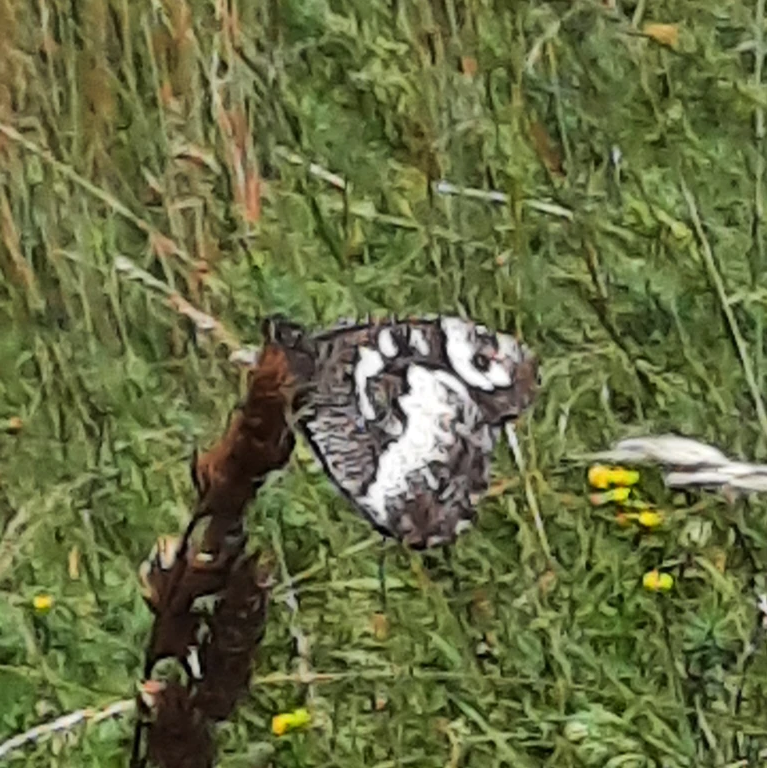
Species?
Brintesia circe
